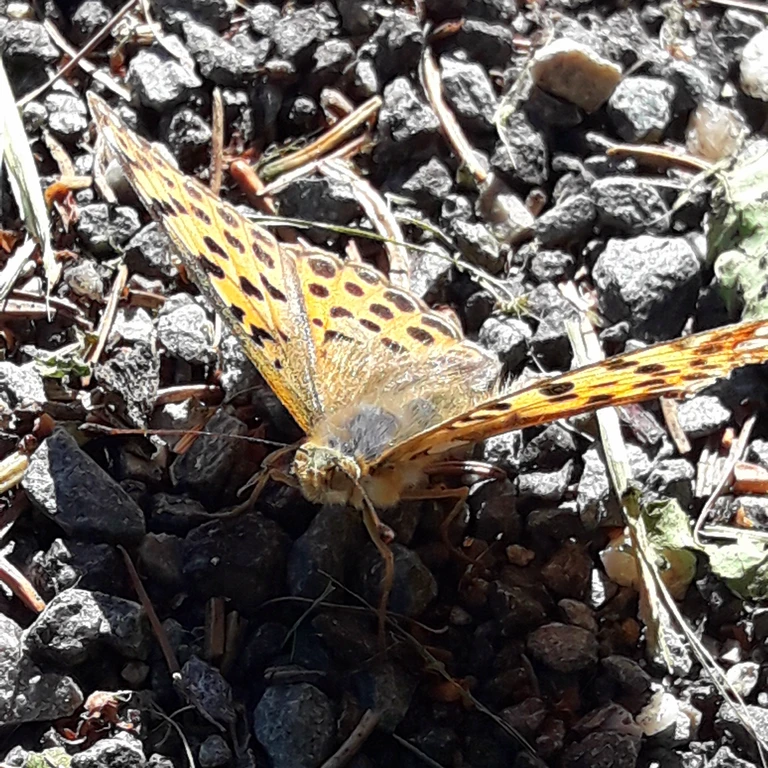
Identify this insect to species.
Issoria lathonia
